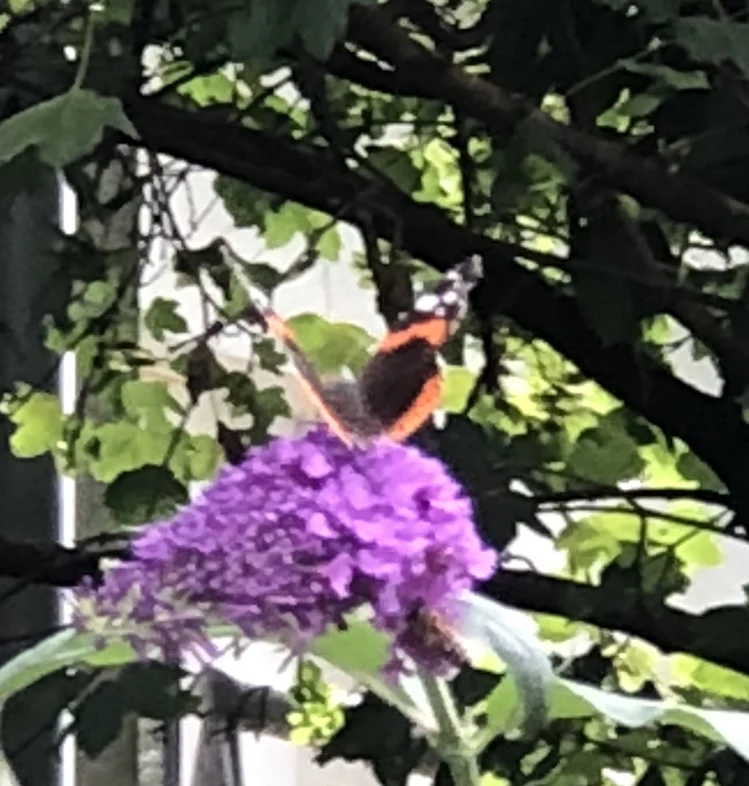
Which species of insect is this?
Vanessa atalanta
